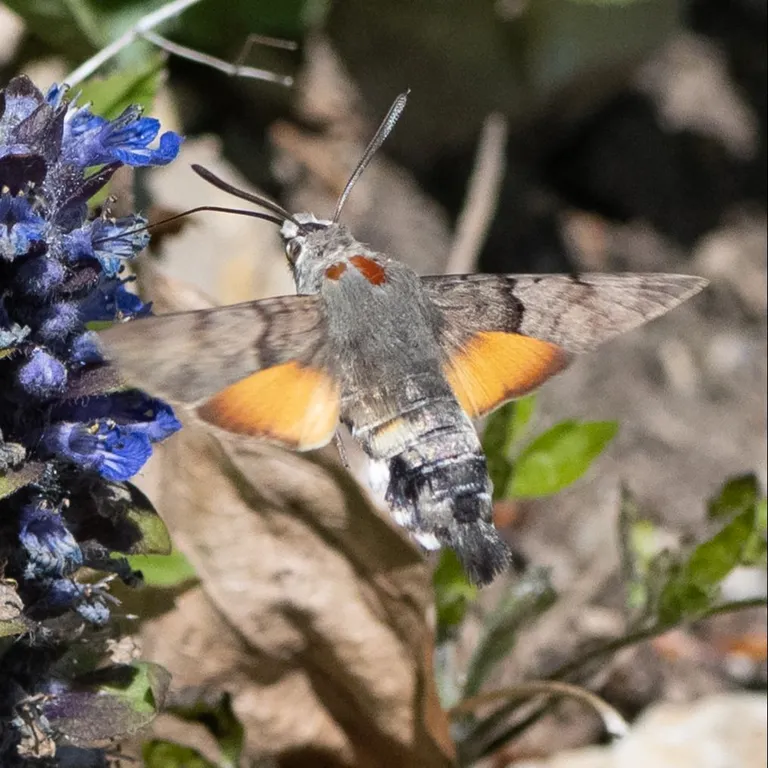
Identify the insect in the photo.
Macroglossum stellatarum
